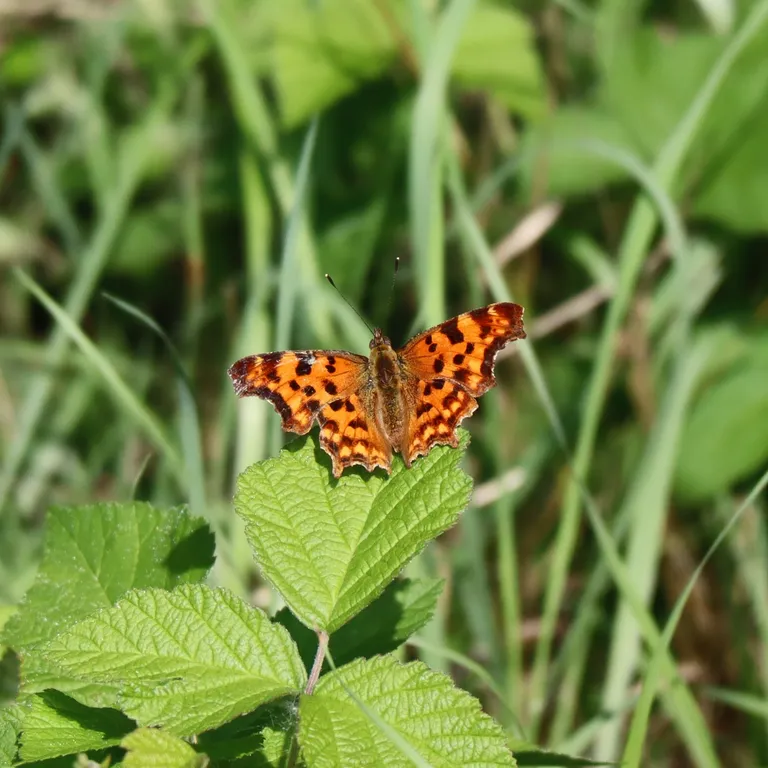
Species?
Polygonia c-album
